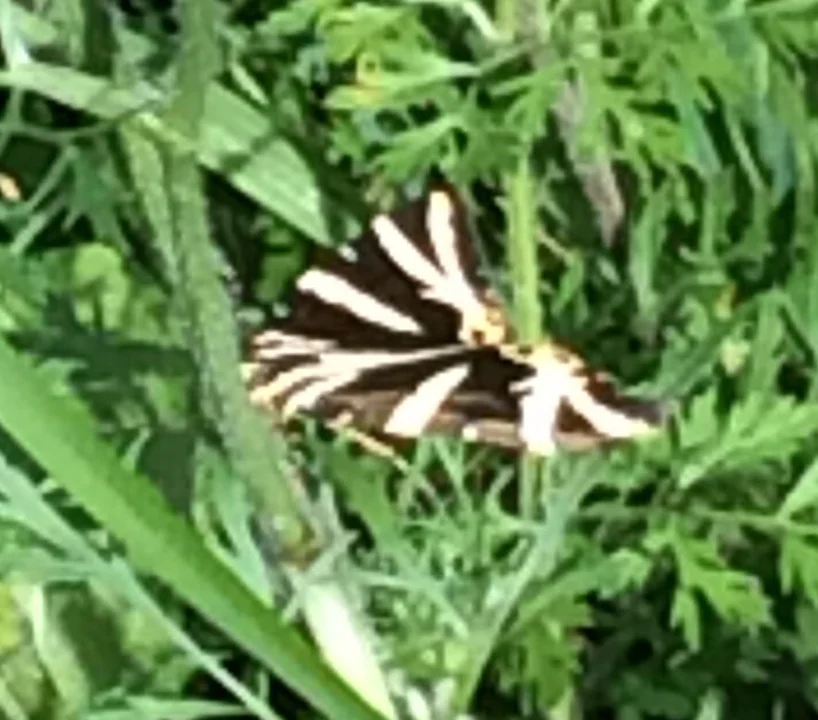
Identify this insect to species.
Euplagia quadripunctaria
